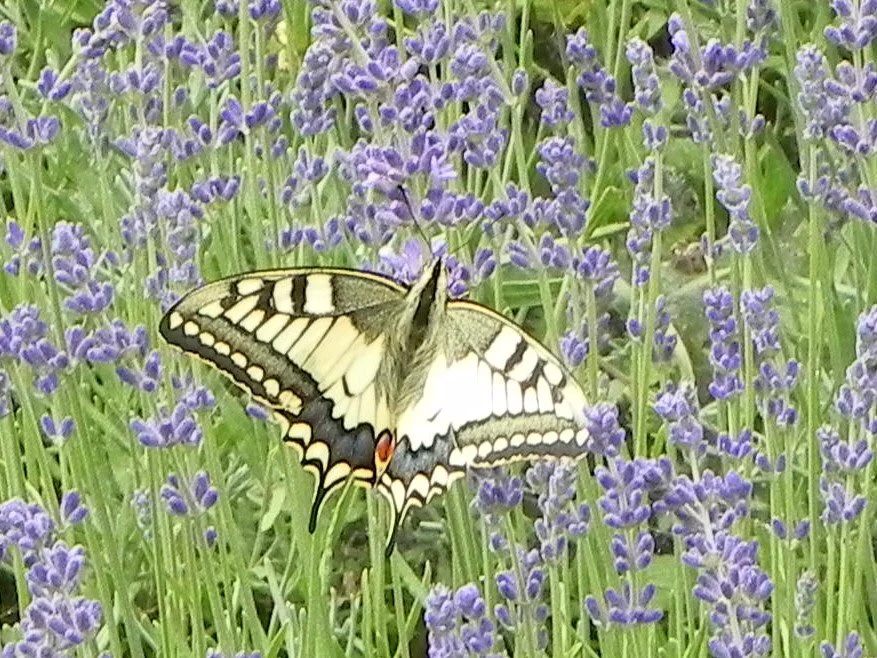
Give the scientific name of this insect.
Papilio machaon
